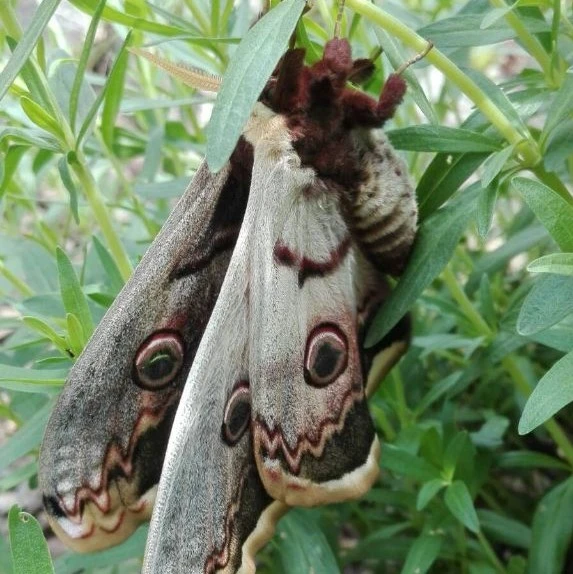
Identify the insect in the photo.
Saturnia pyri
